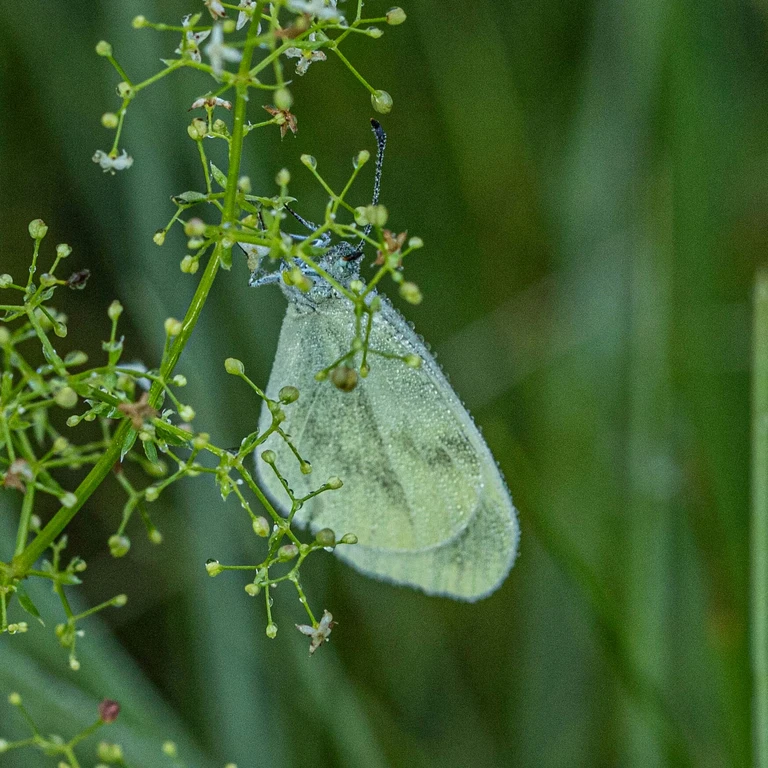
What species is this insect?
Leptidea sinapis/juvernica
